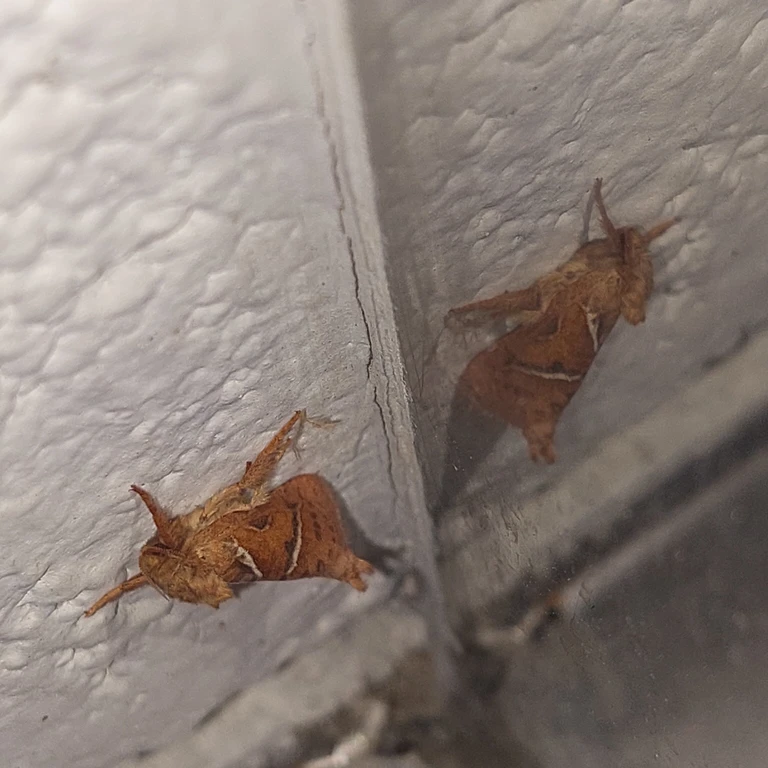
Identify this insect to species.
Triodia sylvina
